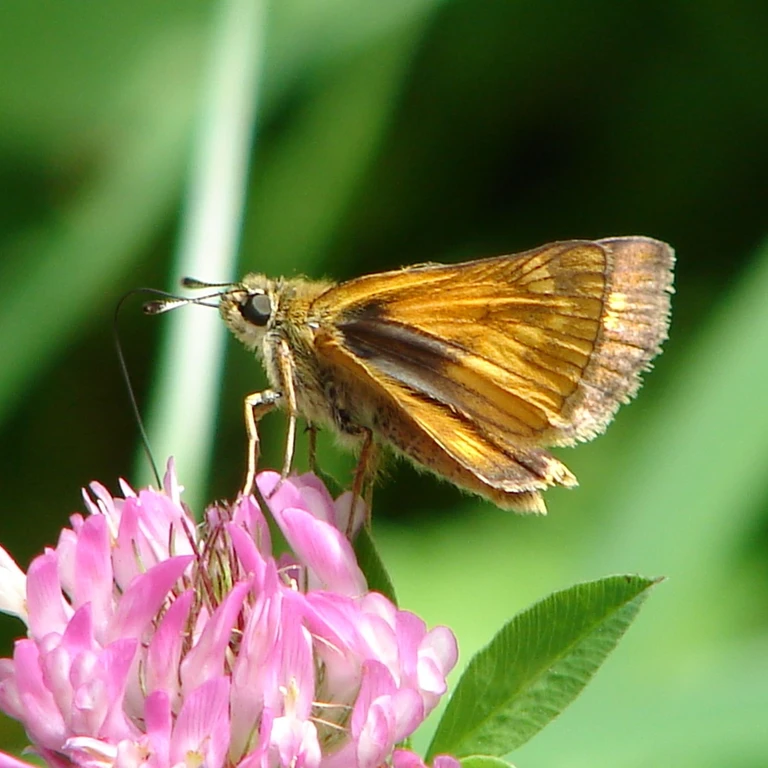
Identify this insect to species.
Ochlodes sylvanus (also Ochlodes venata)
